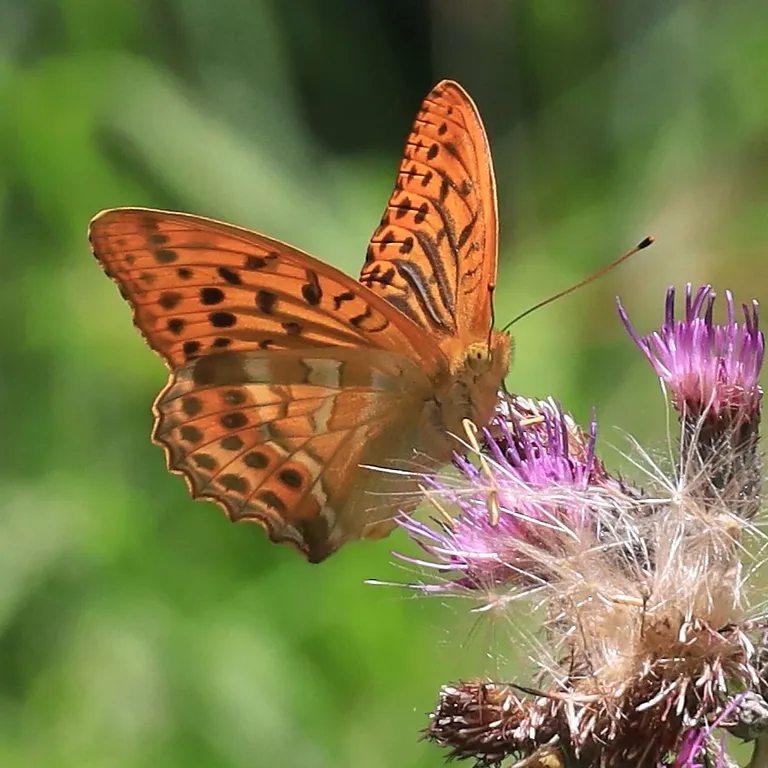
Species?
Argynnis paphia
